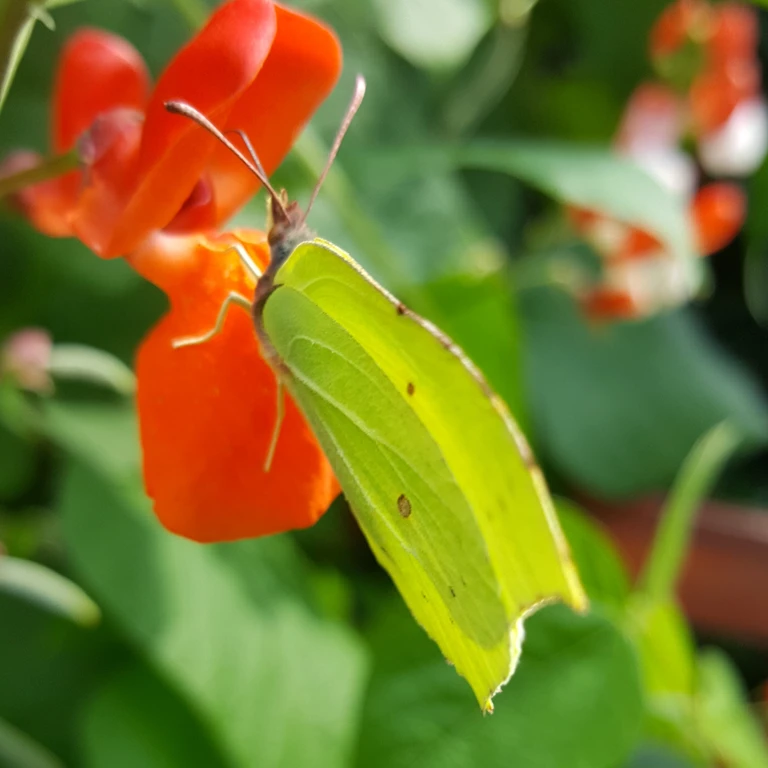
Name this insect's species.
Gonepteryx rhamni
